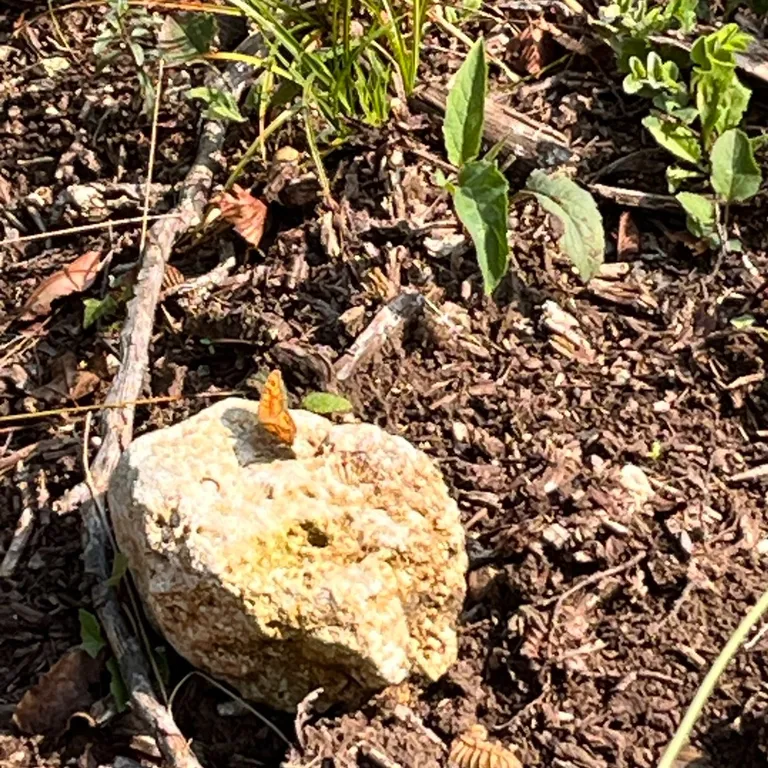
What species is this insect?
Lasiommata megera (also Pararge megera)
